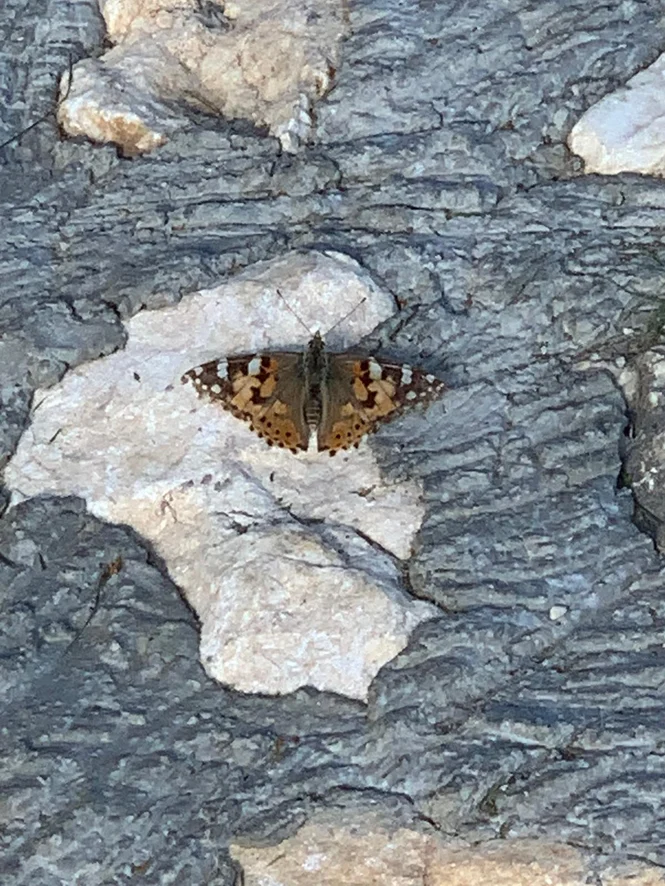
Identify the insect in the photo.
Vanessa cardui
